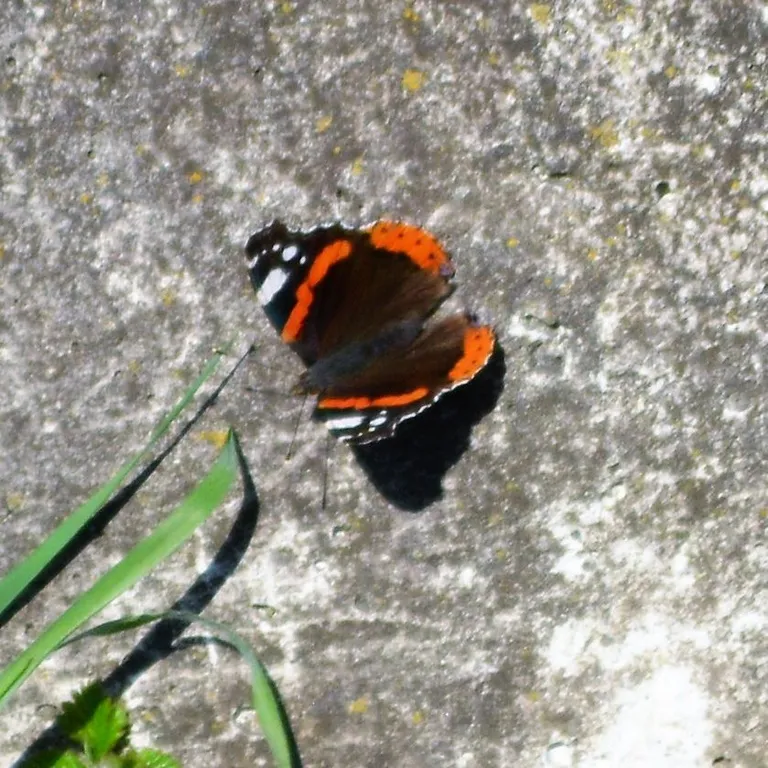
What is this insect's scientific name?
Vanessa atalanta
